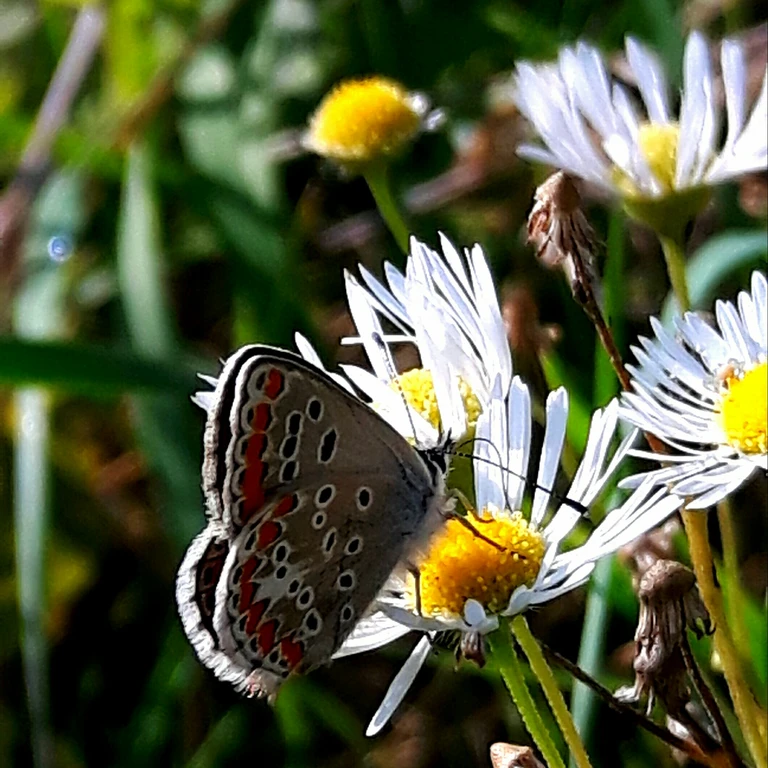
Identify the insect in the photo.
Aricia agestis/artaxerxes
